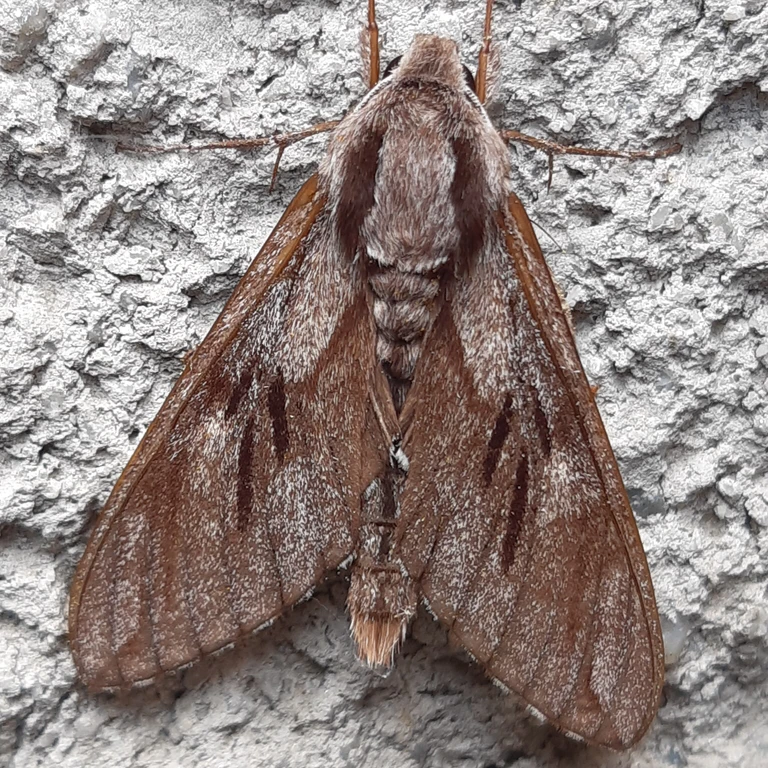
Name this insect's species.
Sphinx pinastri
